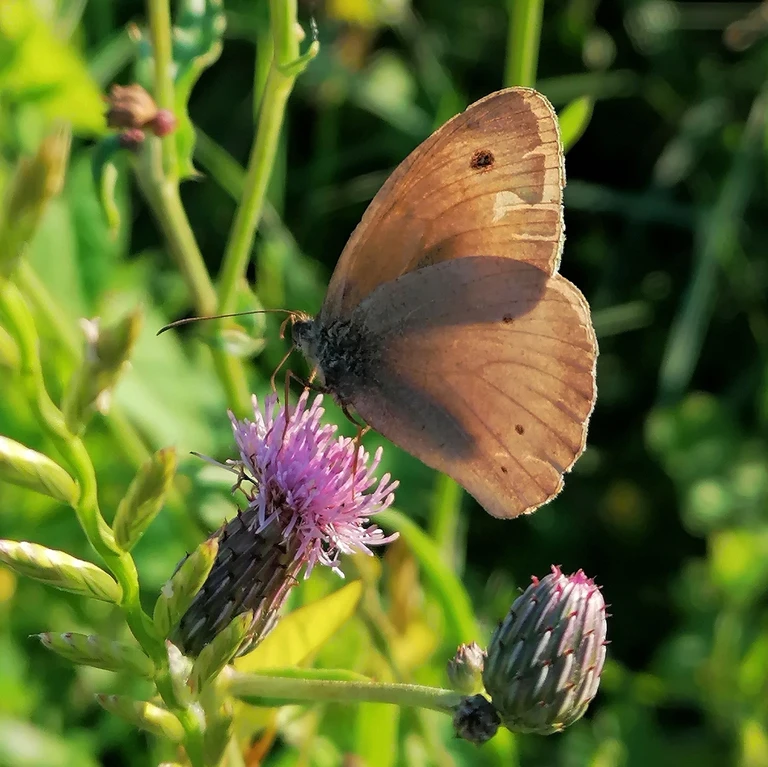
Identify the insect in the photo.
Maniola jurtina
